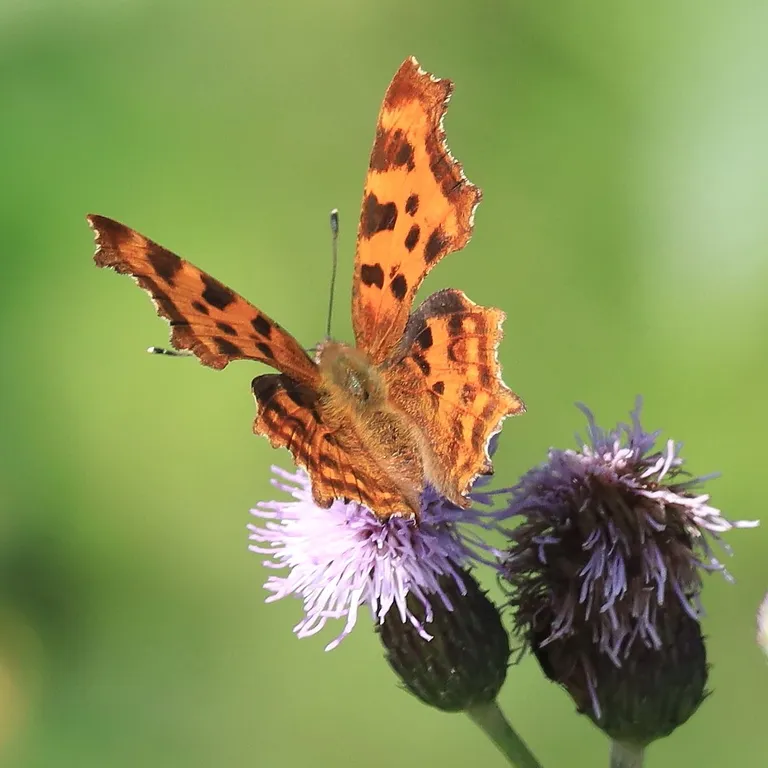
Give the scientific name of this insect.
Polygonia c-album
